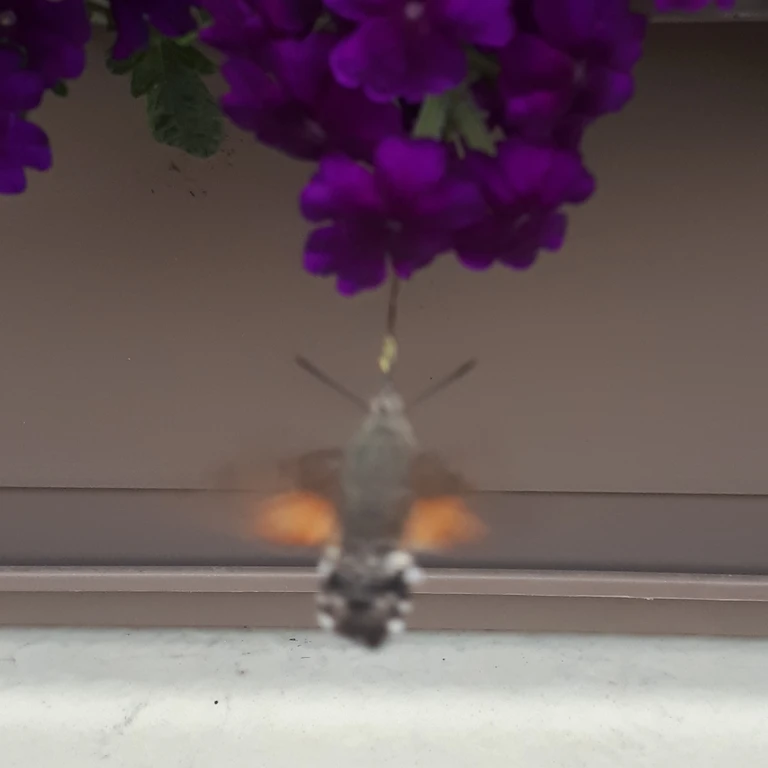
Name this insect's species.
Macroglossum stellatarum
